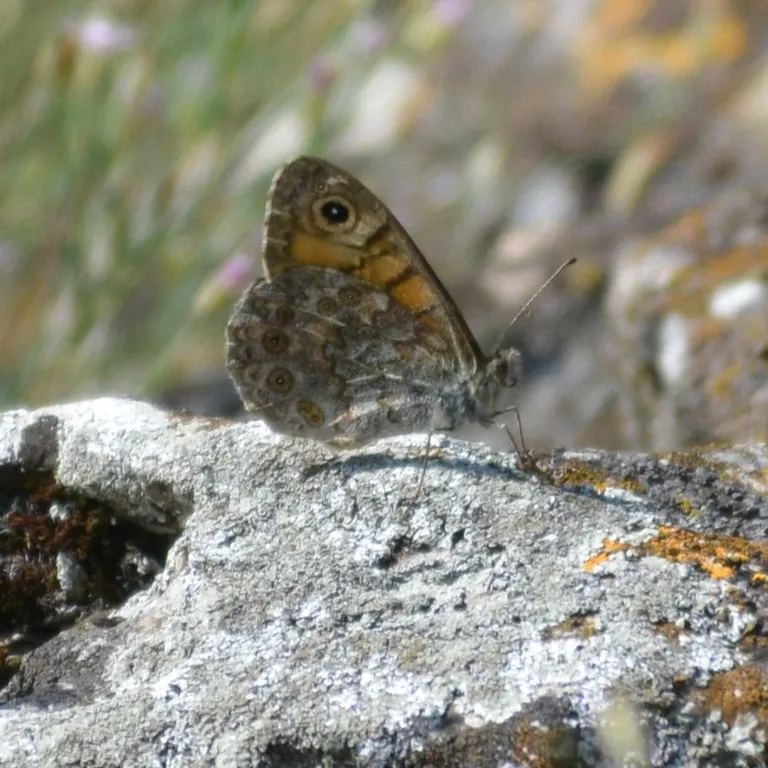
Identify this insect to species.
Lasiommata megera (also Pararge megera)
